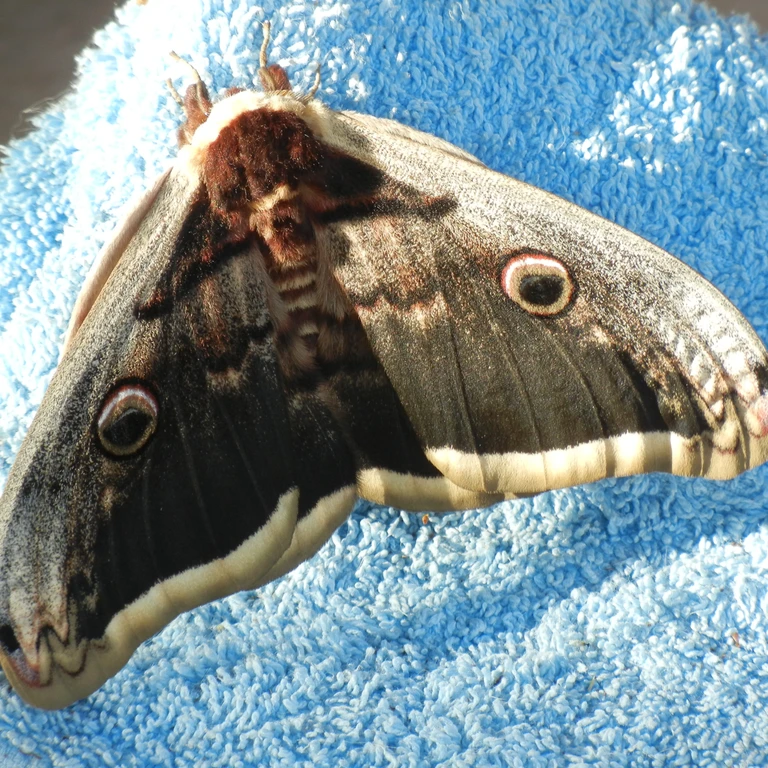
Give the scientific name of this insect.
Saturnia pyri
